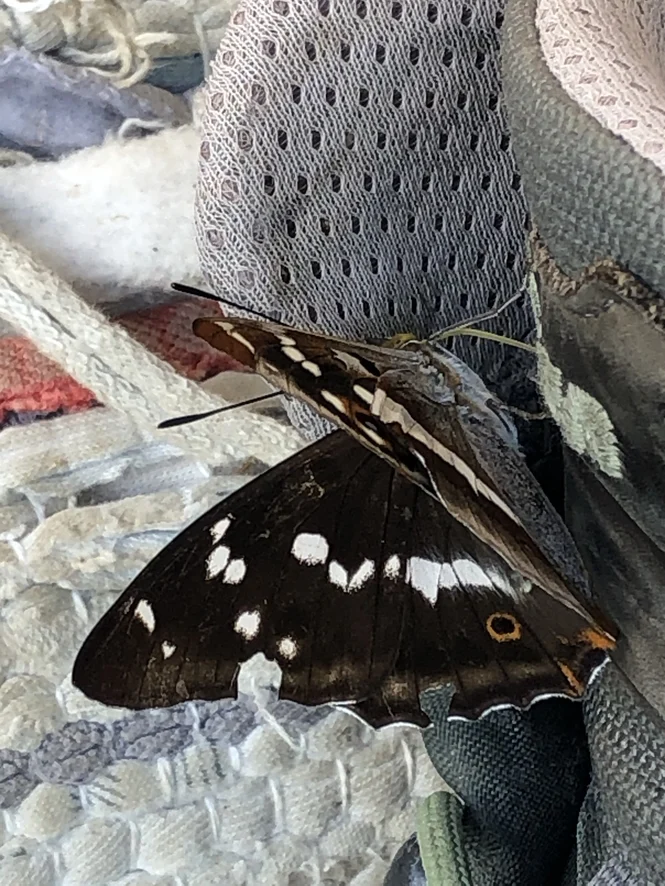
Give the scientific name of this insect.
Apatura iris
